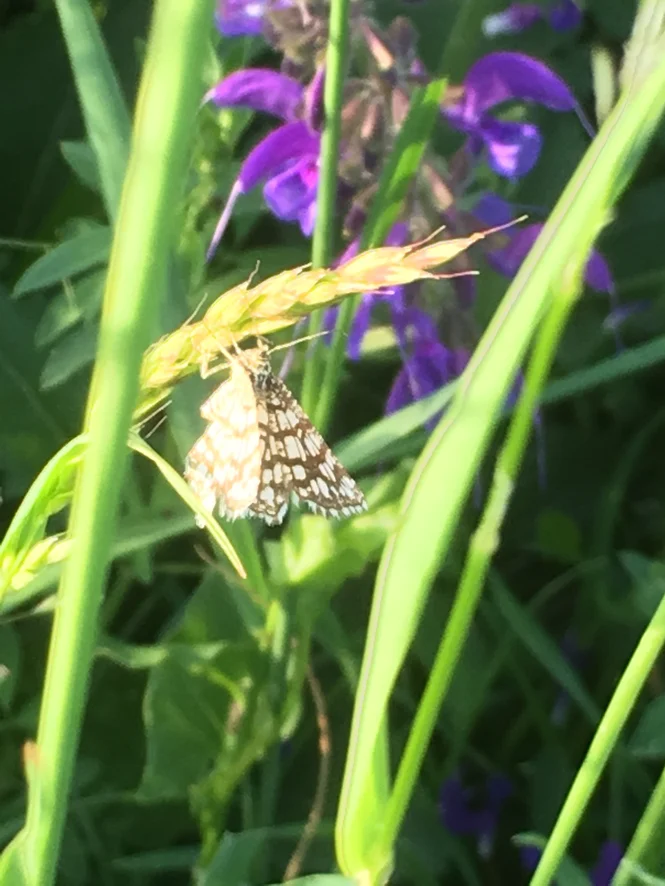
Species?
Chiasmia clathrata
